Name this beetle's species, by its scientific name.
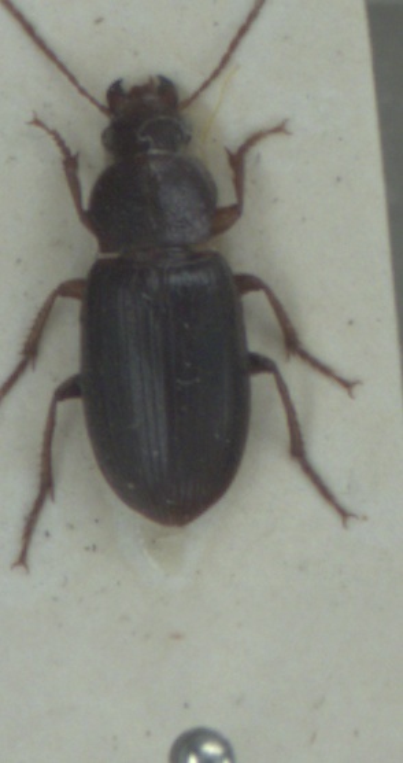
Ophonus schaubergerianus
